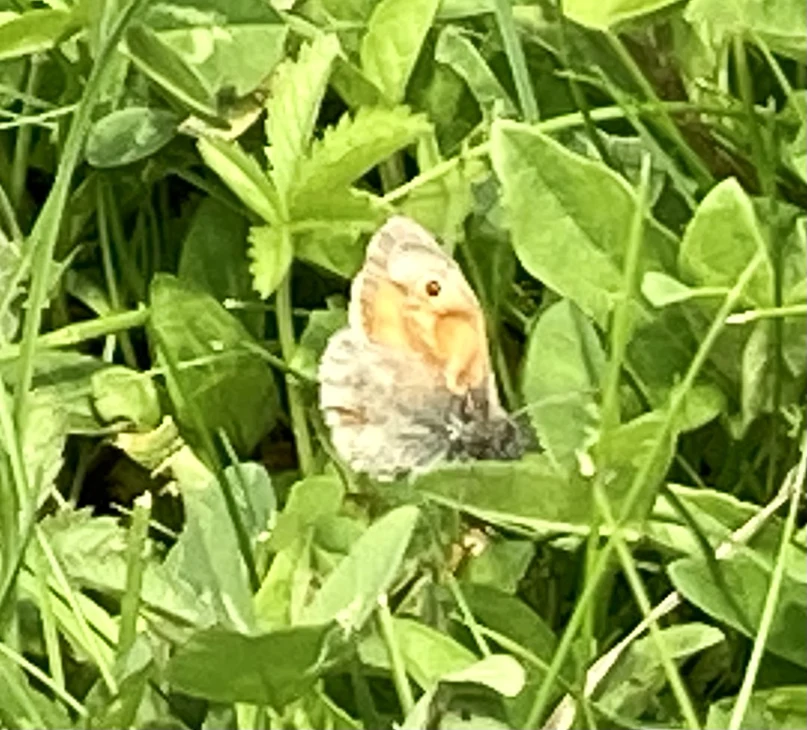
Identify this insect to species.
Coenonympha pamphilus
